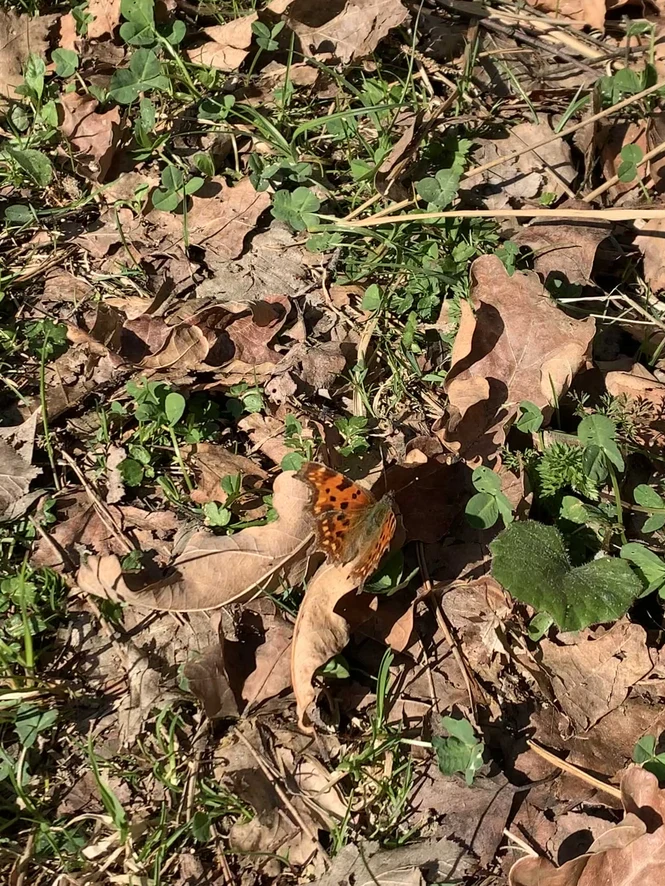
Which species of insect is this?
Polygonia c-album
